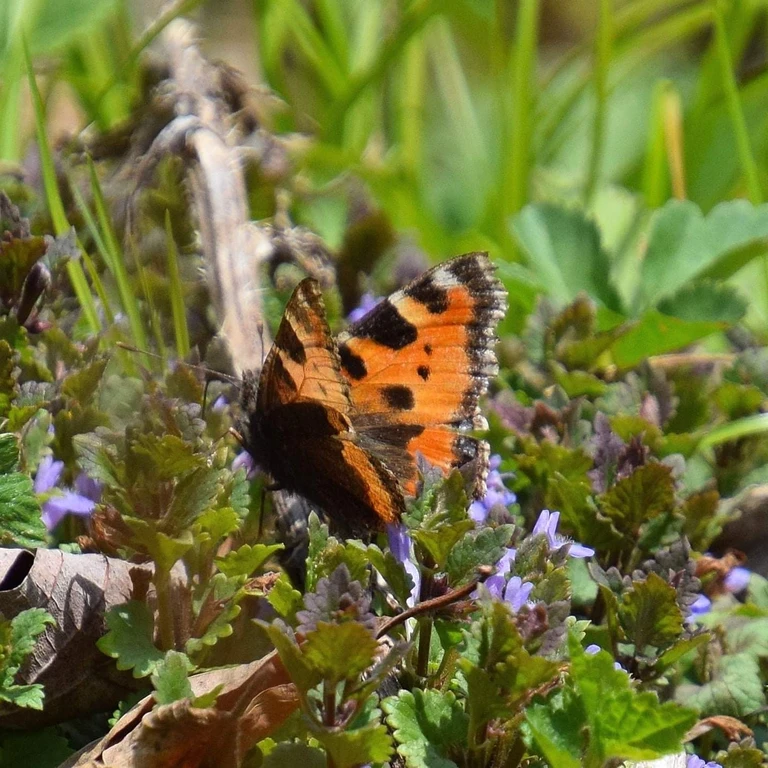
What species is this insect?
Aglais urticae
